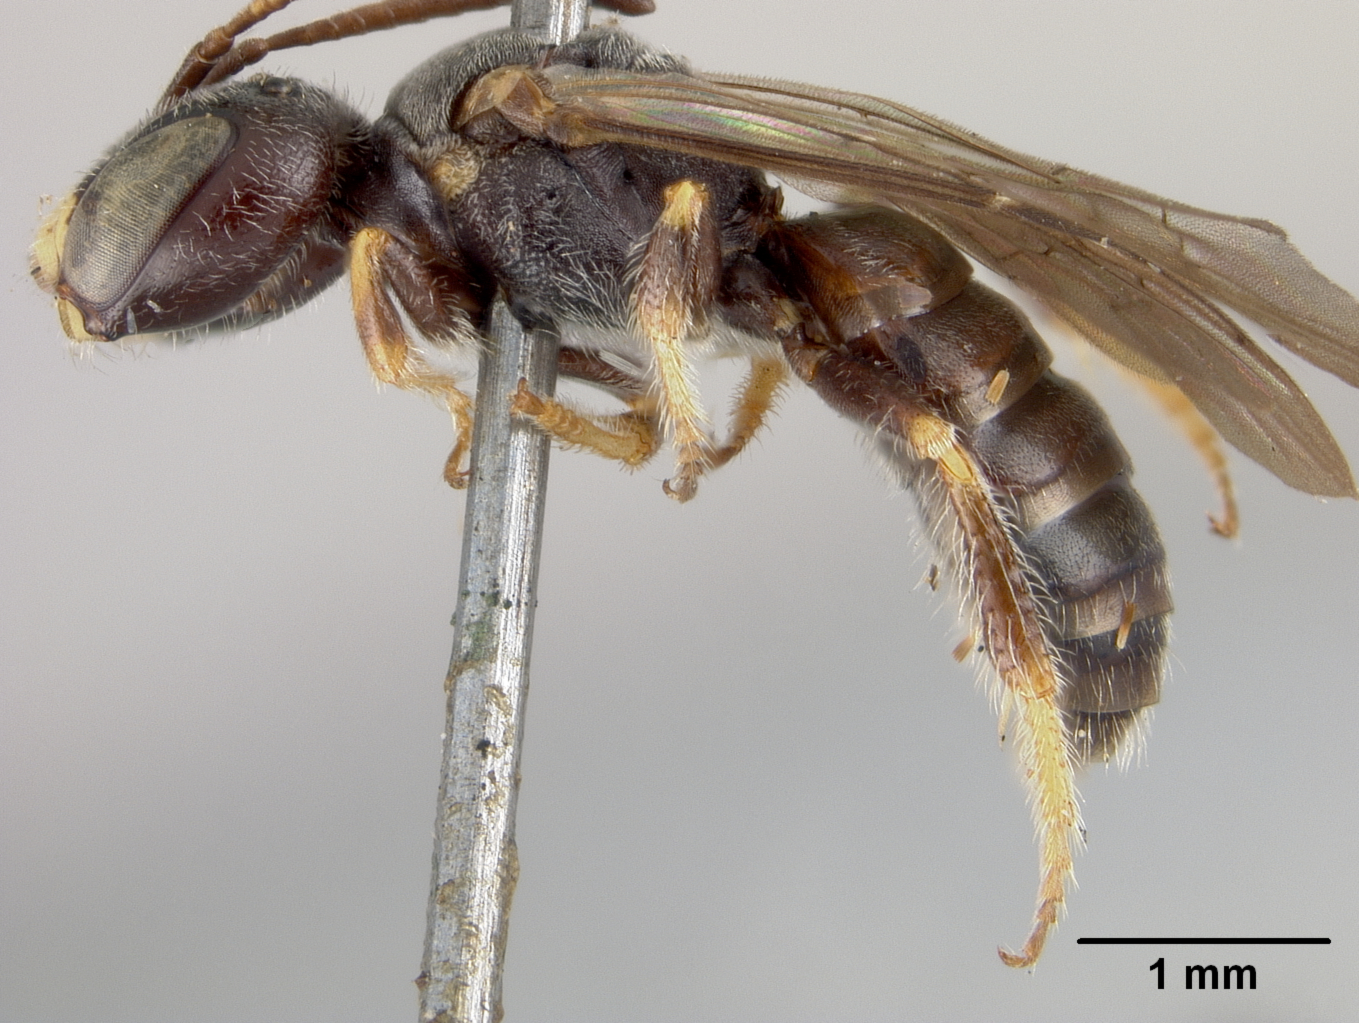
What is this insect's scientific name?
Panurginus virginicus
